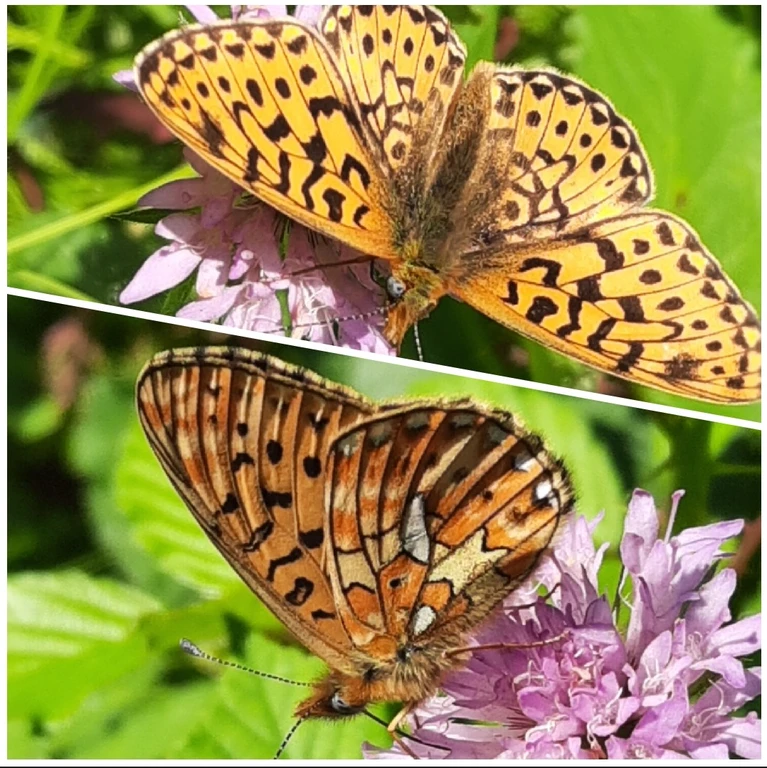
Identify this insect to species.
Boloria euphrosyne (also Clossiana euphrosyne)
